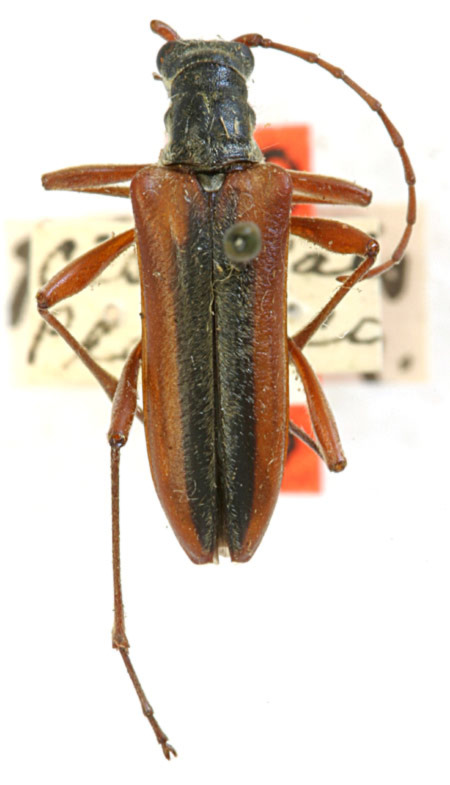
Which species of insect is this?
Stenocorus plagiatus (also Stenocorus nubifer)
